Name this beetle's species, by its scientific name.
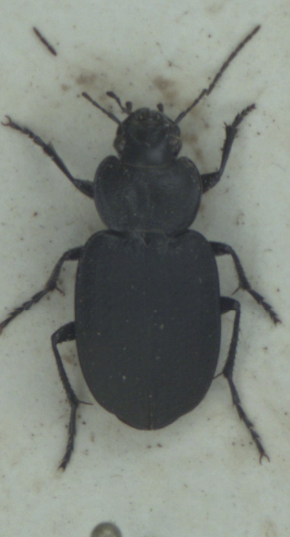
Licinus punctatulus
